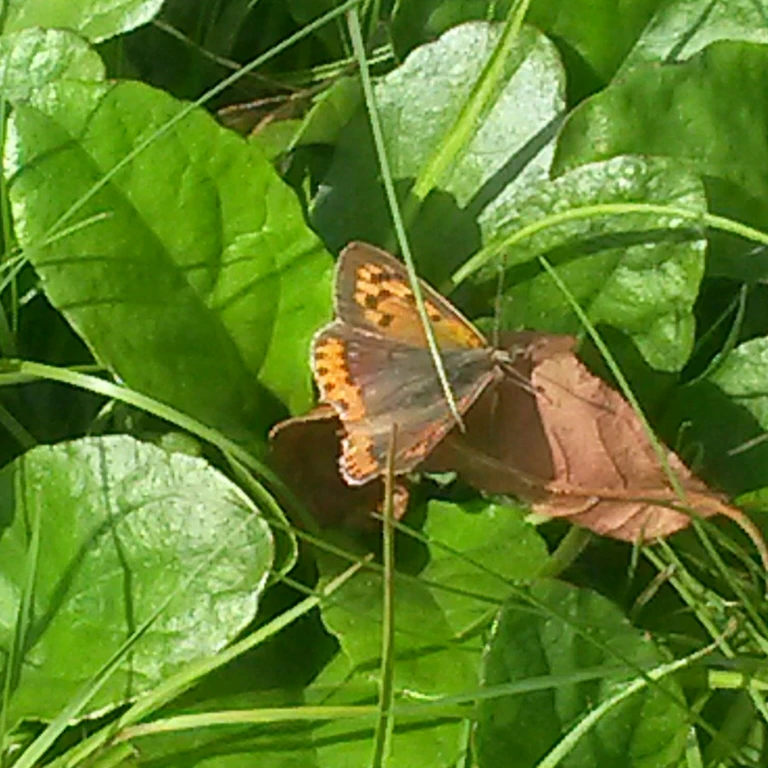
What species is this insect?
Lycaena phlaeas
